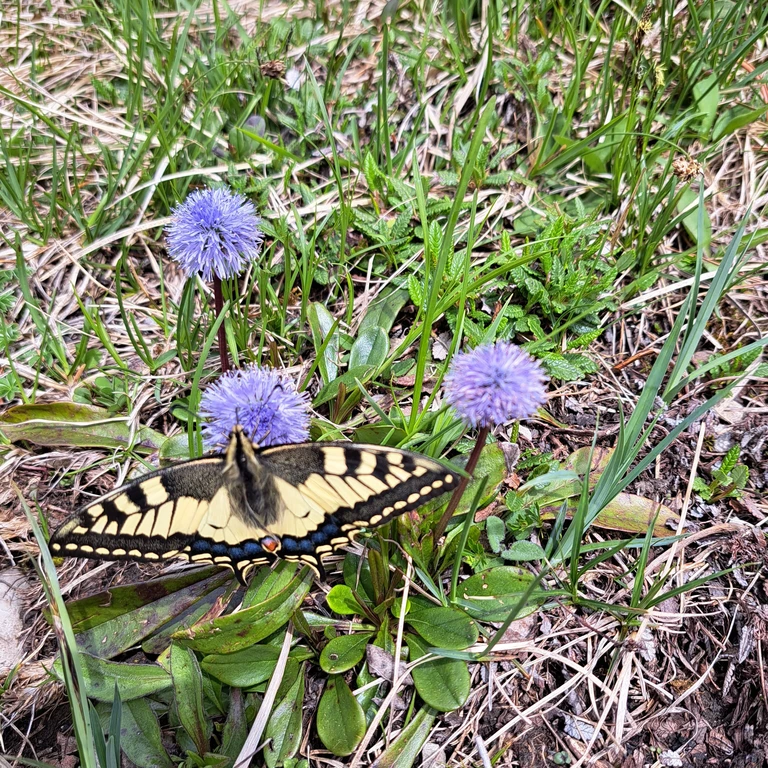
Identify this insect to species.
Papilio machaon
